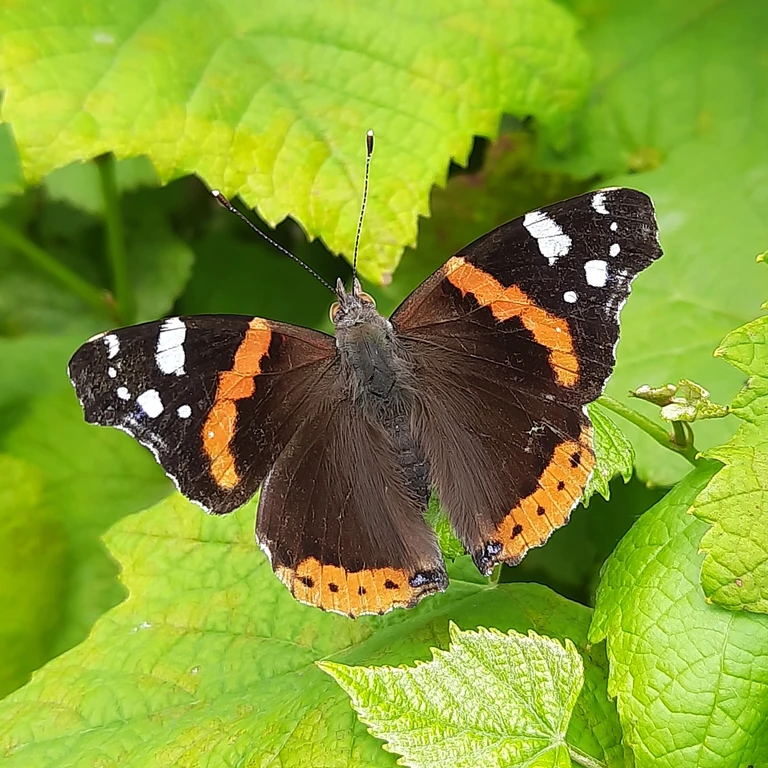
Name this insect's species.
Vanessa atalanta
